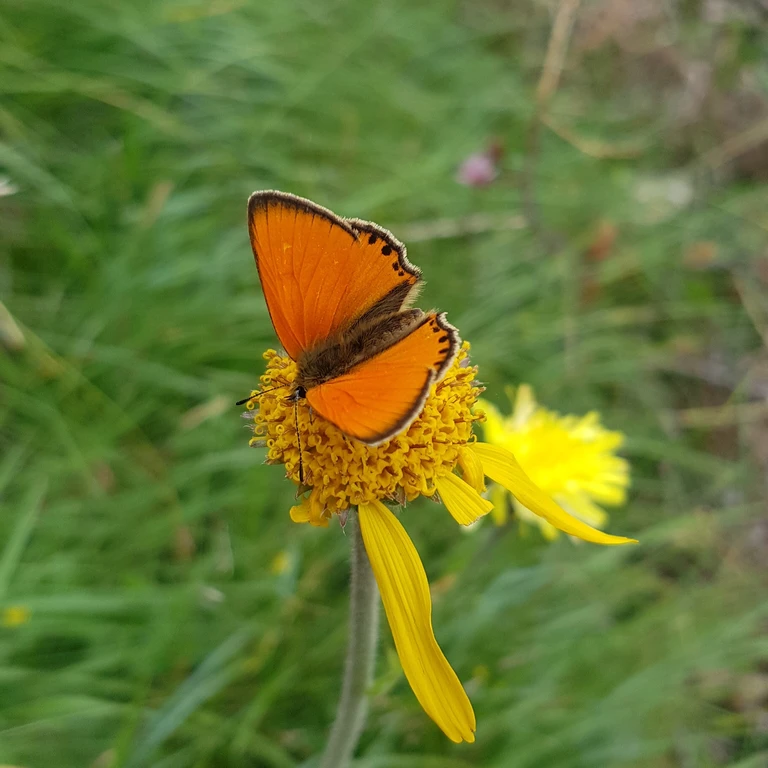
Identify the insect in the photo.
Lycaena virgaureae
